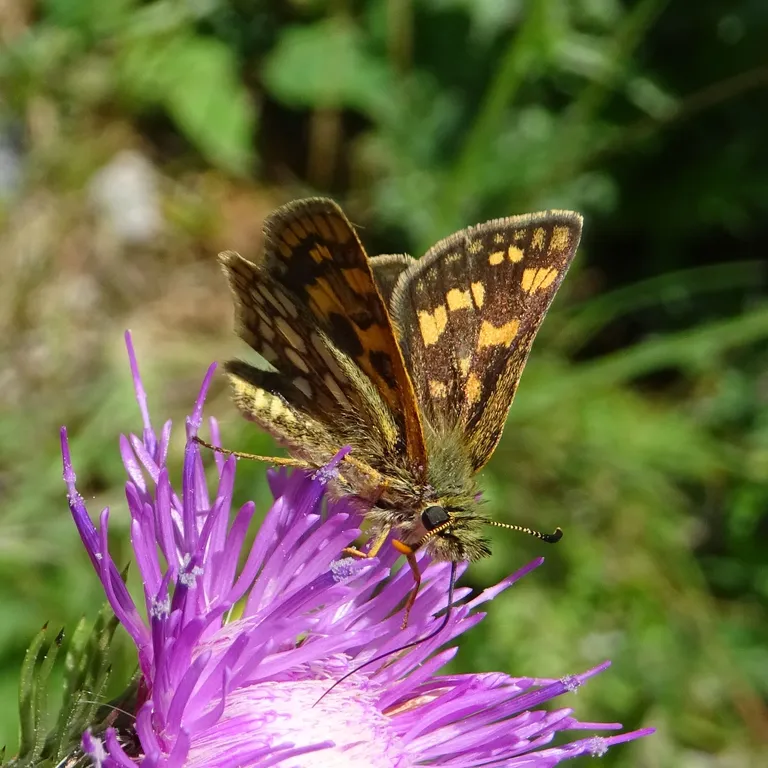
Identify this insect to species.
Carterocephalus palaemon
